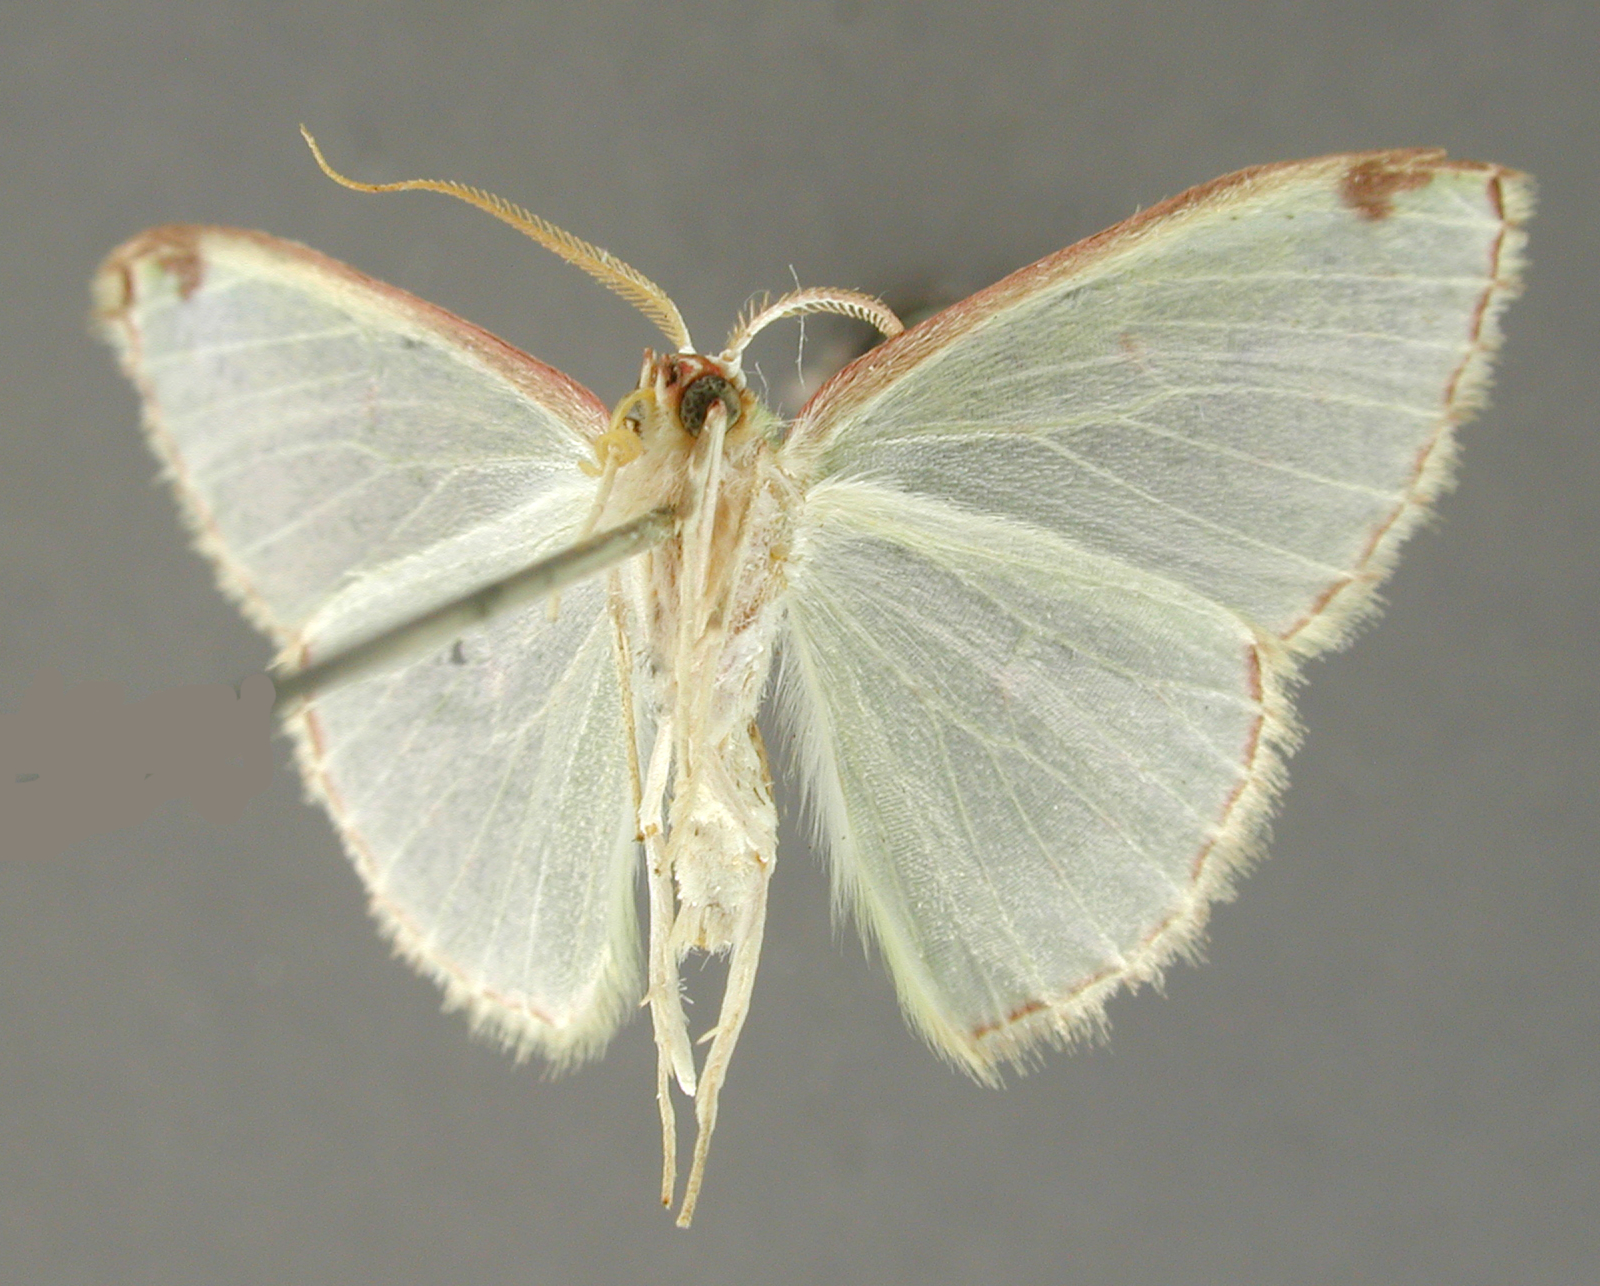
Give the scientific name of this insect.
Racheospila jenna
